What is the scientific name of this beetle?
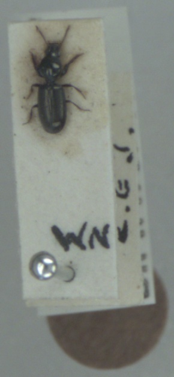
Dyschirius salinus
